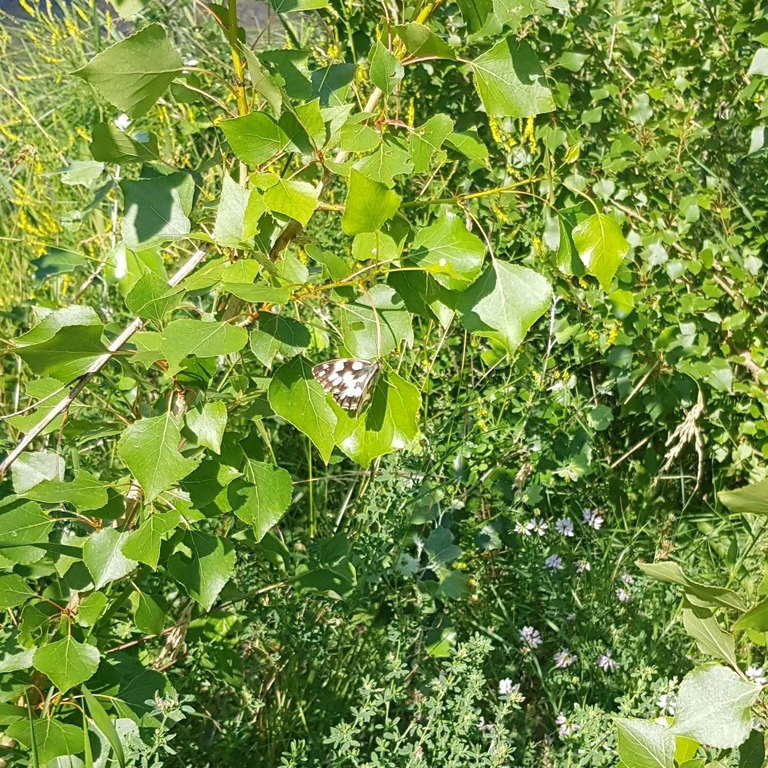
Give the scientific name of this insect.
Melanargia galathea
